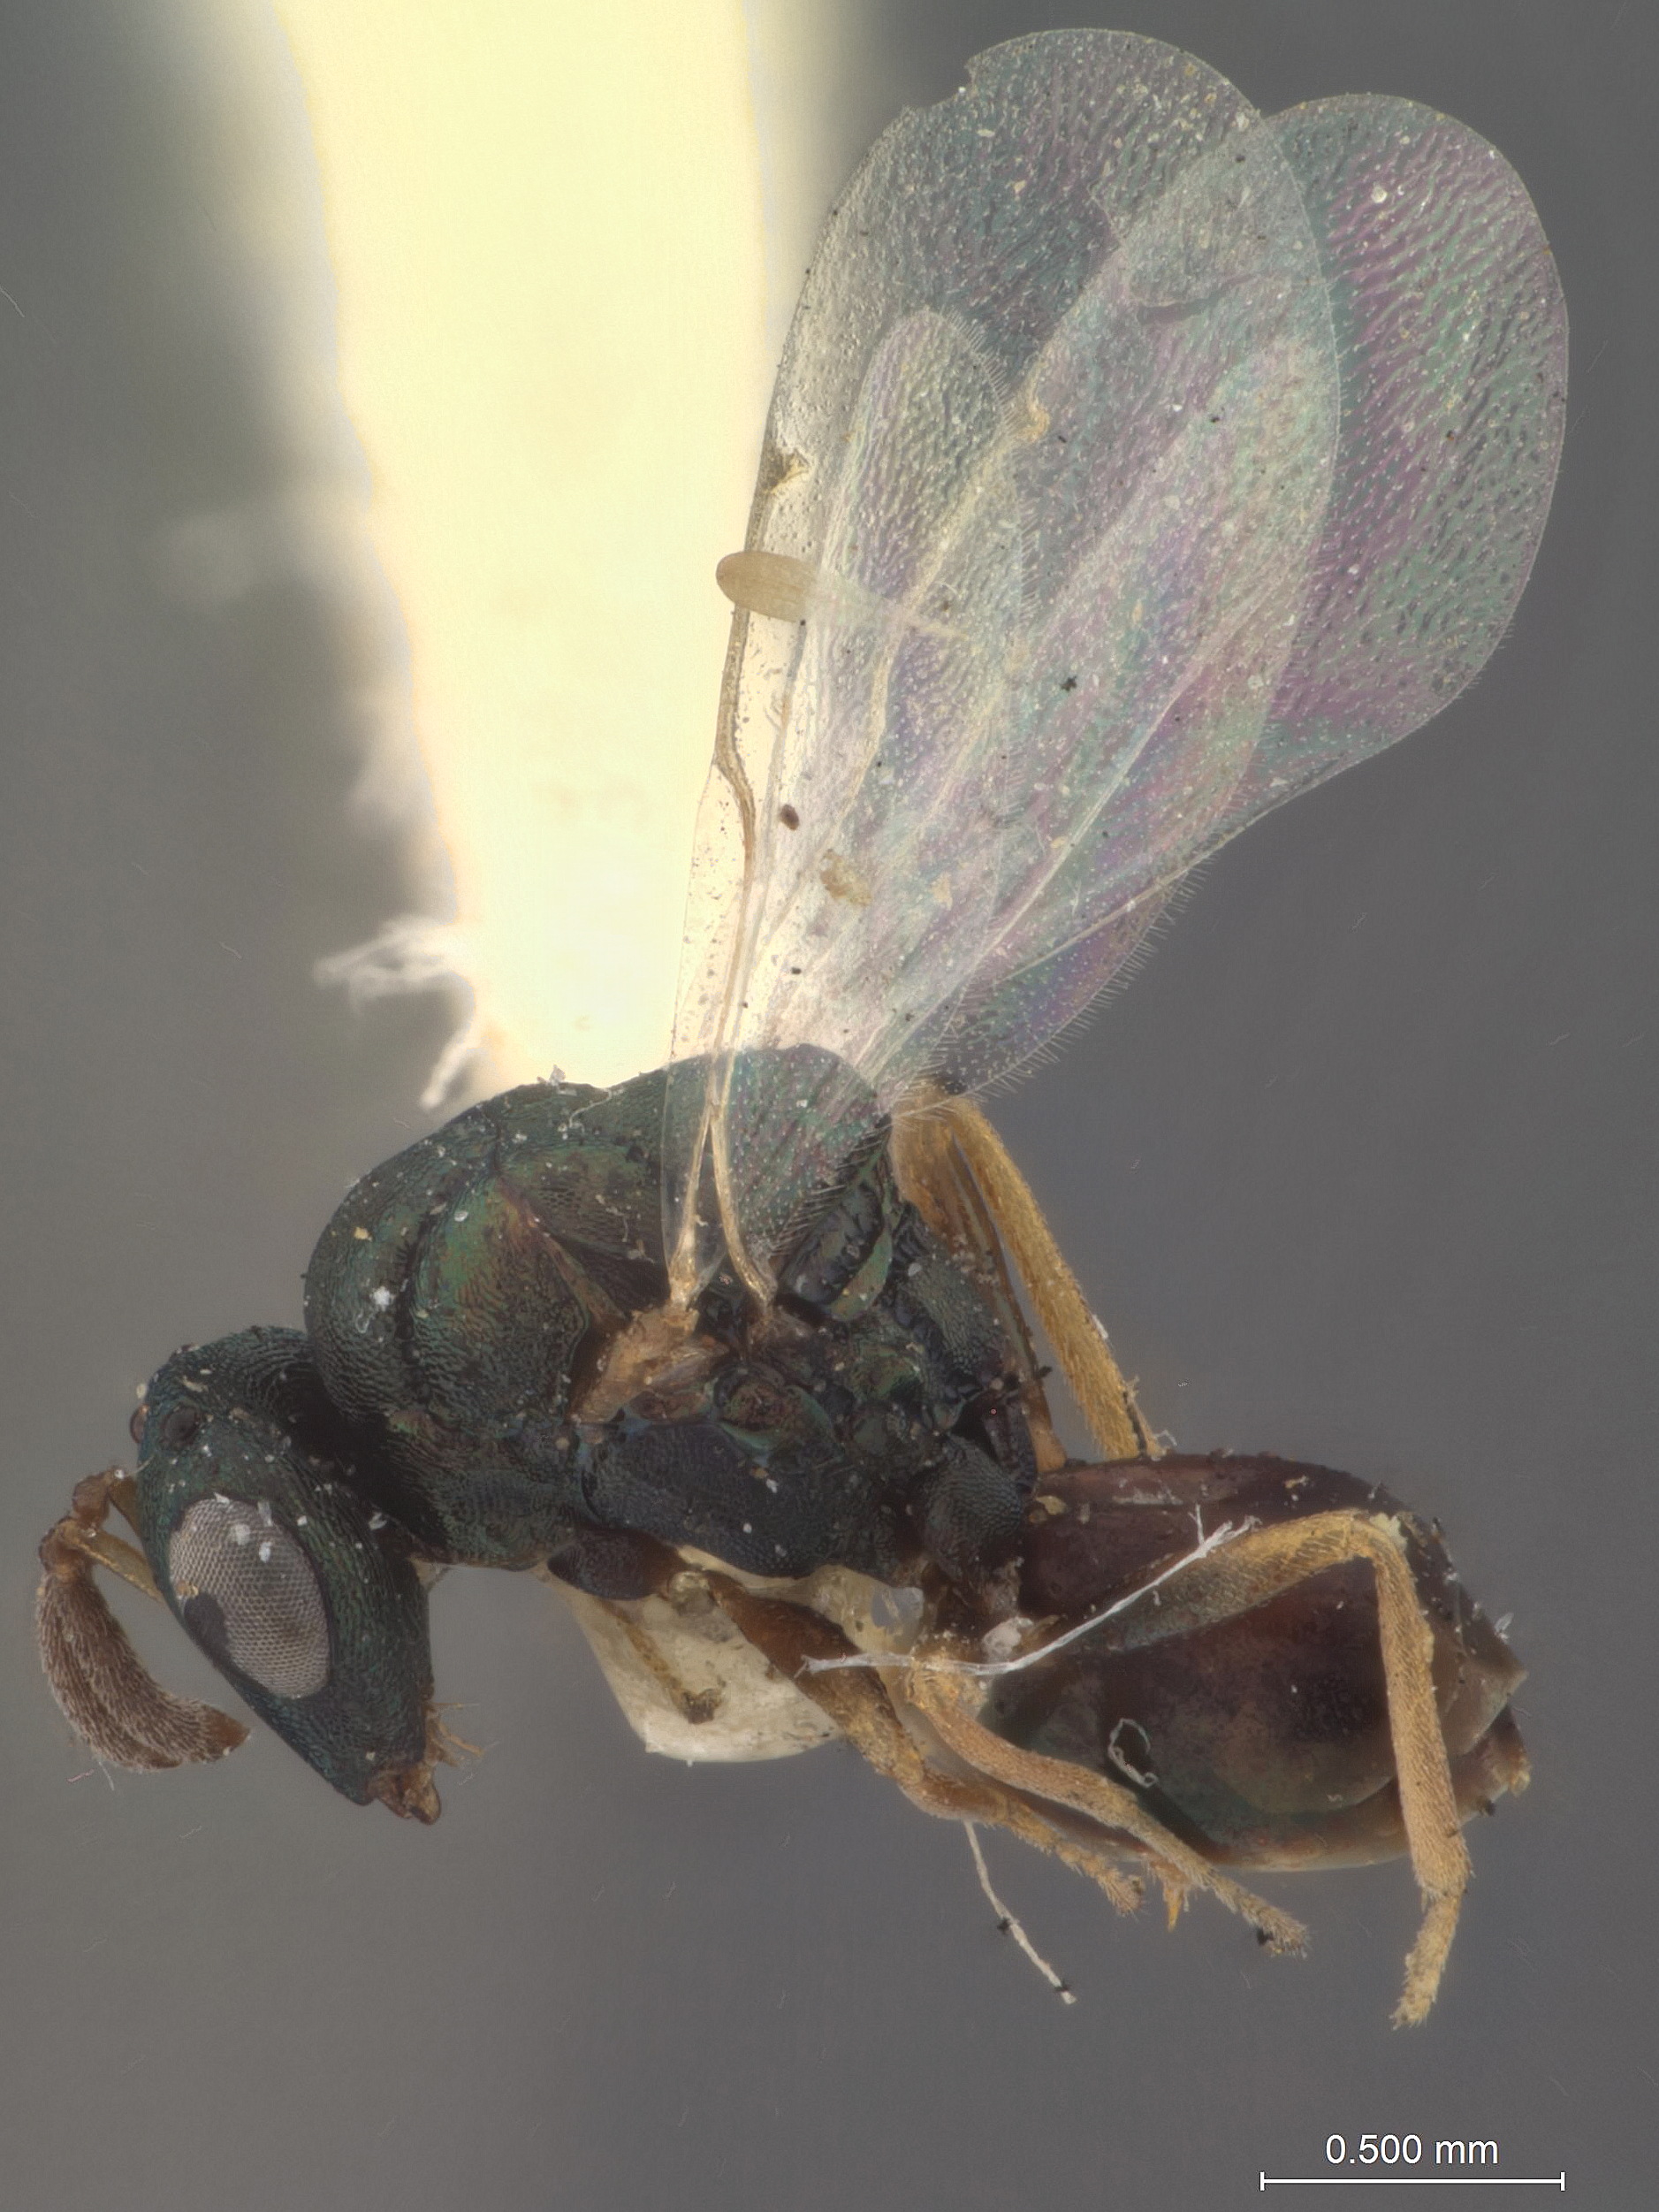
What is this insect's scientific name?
Orasema cockerelli
